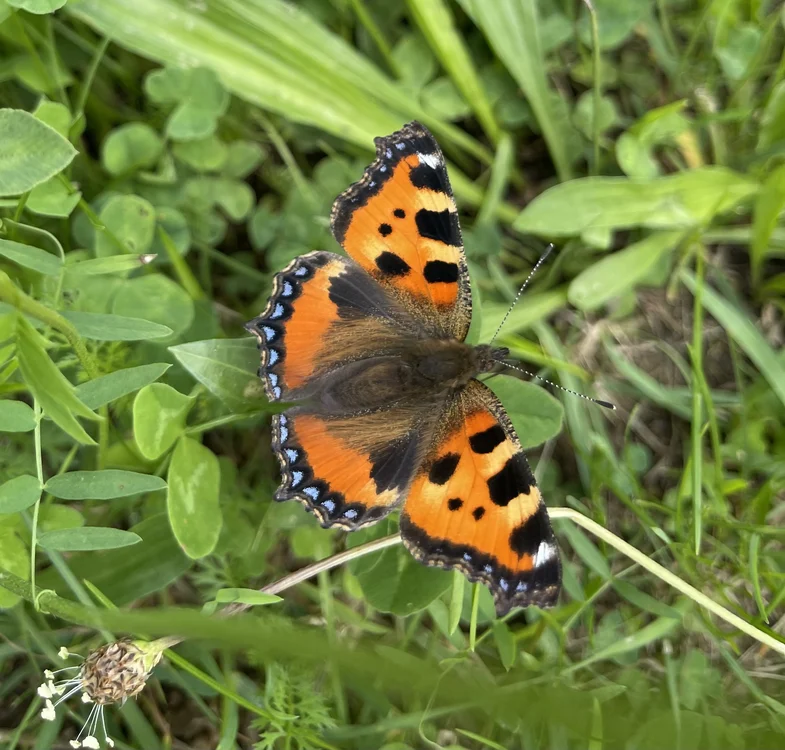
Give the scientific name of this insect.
Aglais urticae
